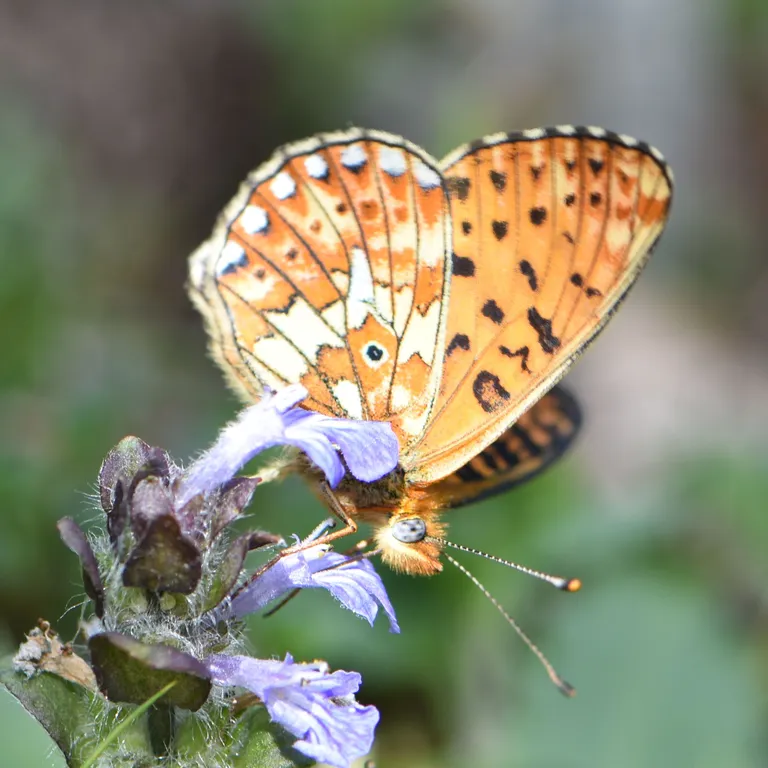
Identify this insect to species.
Boloria euphrosyne (also Clossiana euphrosyne)
